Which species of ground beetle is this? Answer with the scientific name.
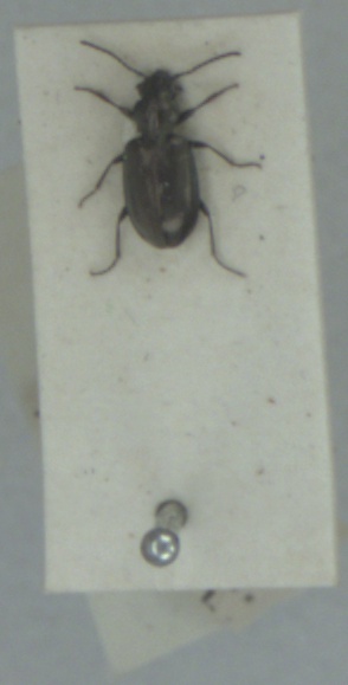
Bembidion bipunctatum
